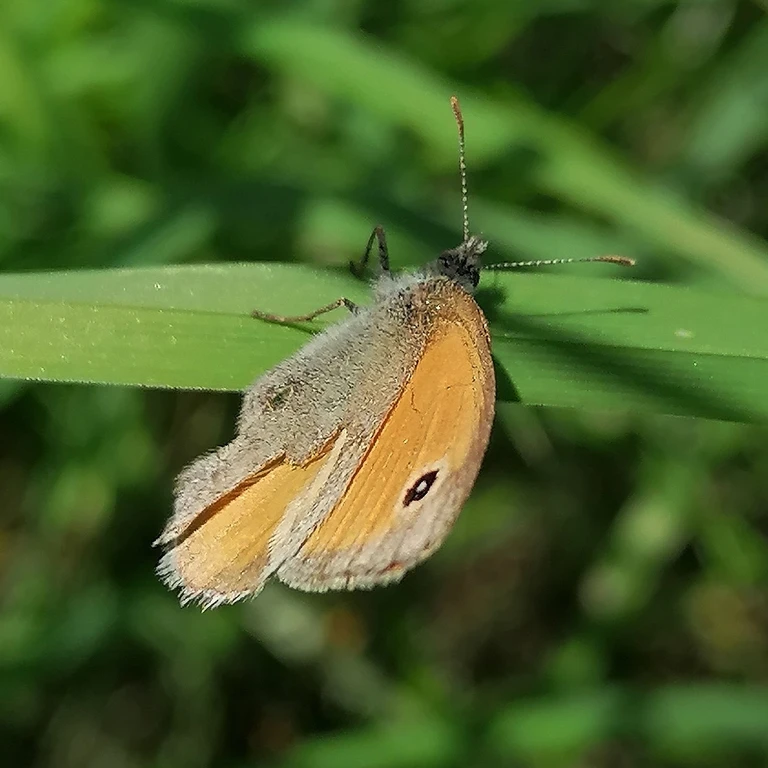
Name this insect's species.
Coenonympha pamphilus
